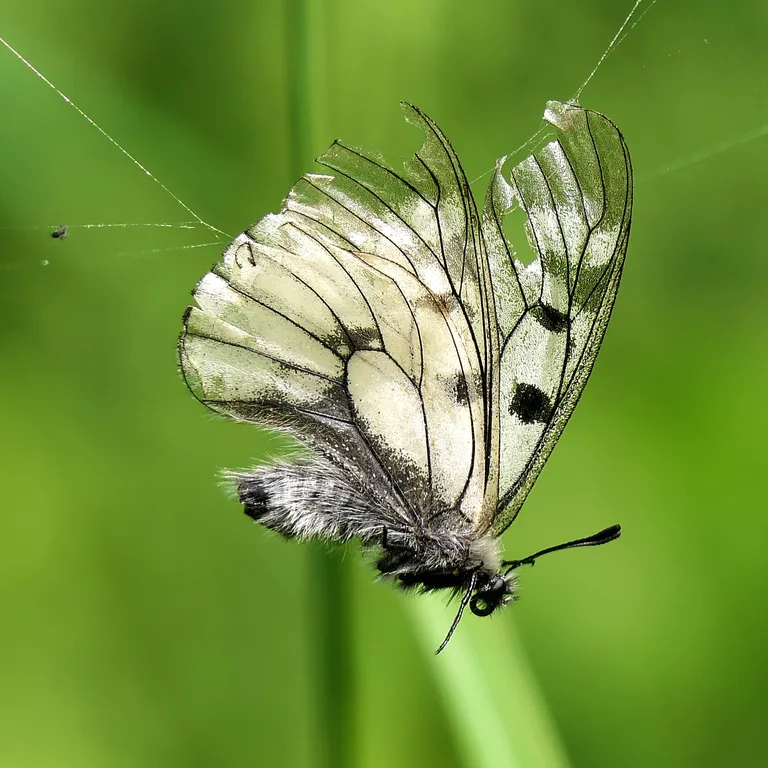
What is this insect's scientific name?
Parnassius mnemosyne
